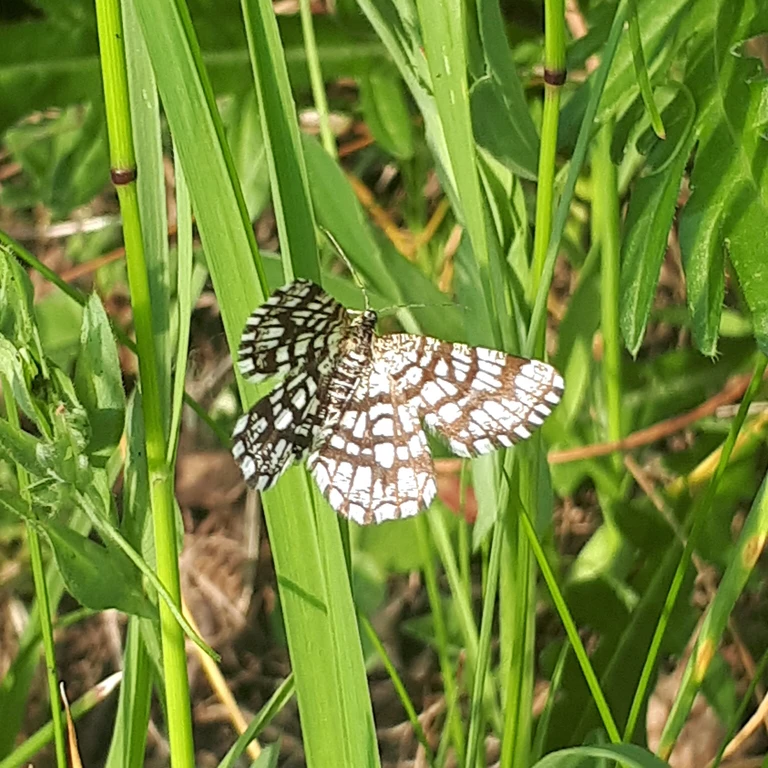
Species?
Chiasmia clathrata
